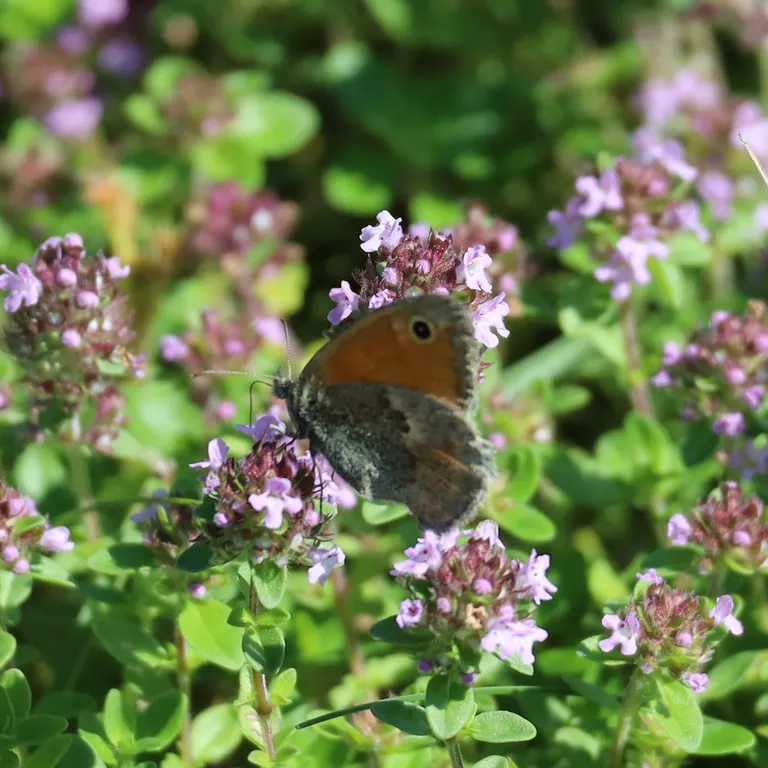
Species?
Coenonympha pamphilus
